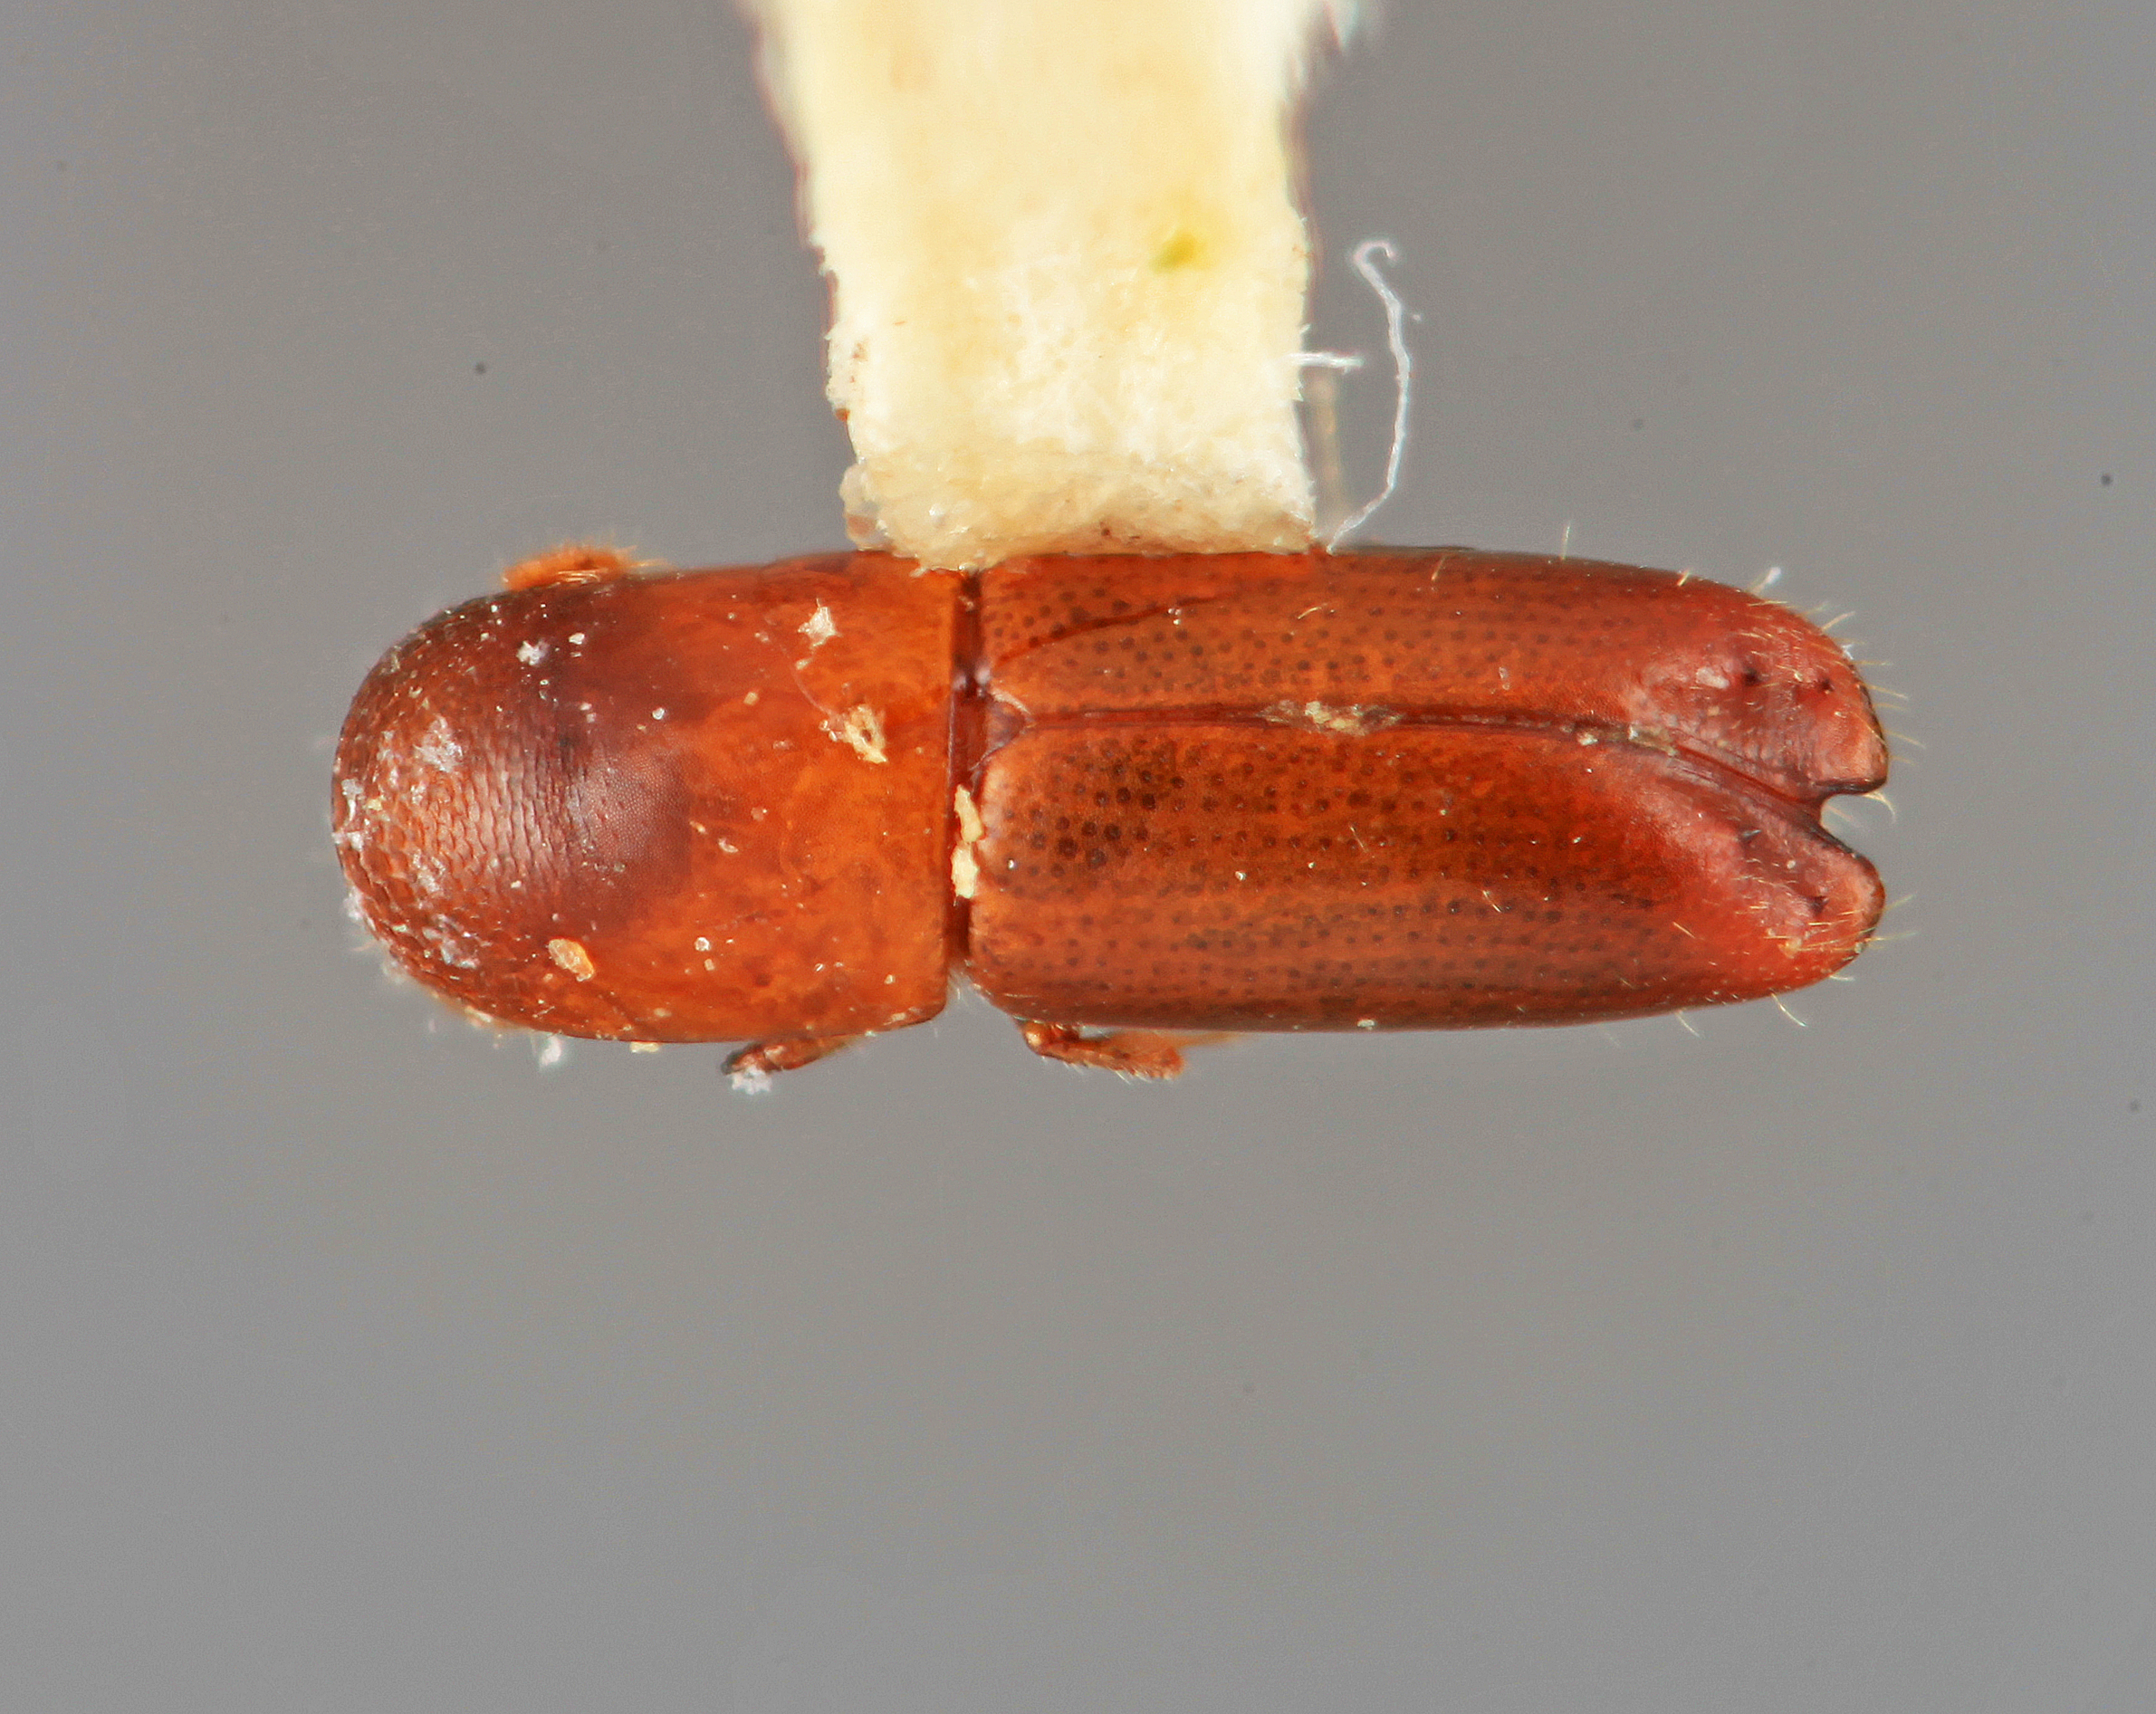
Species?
Monarthrum septulosum
